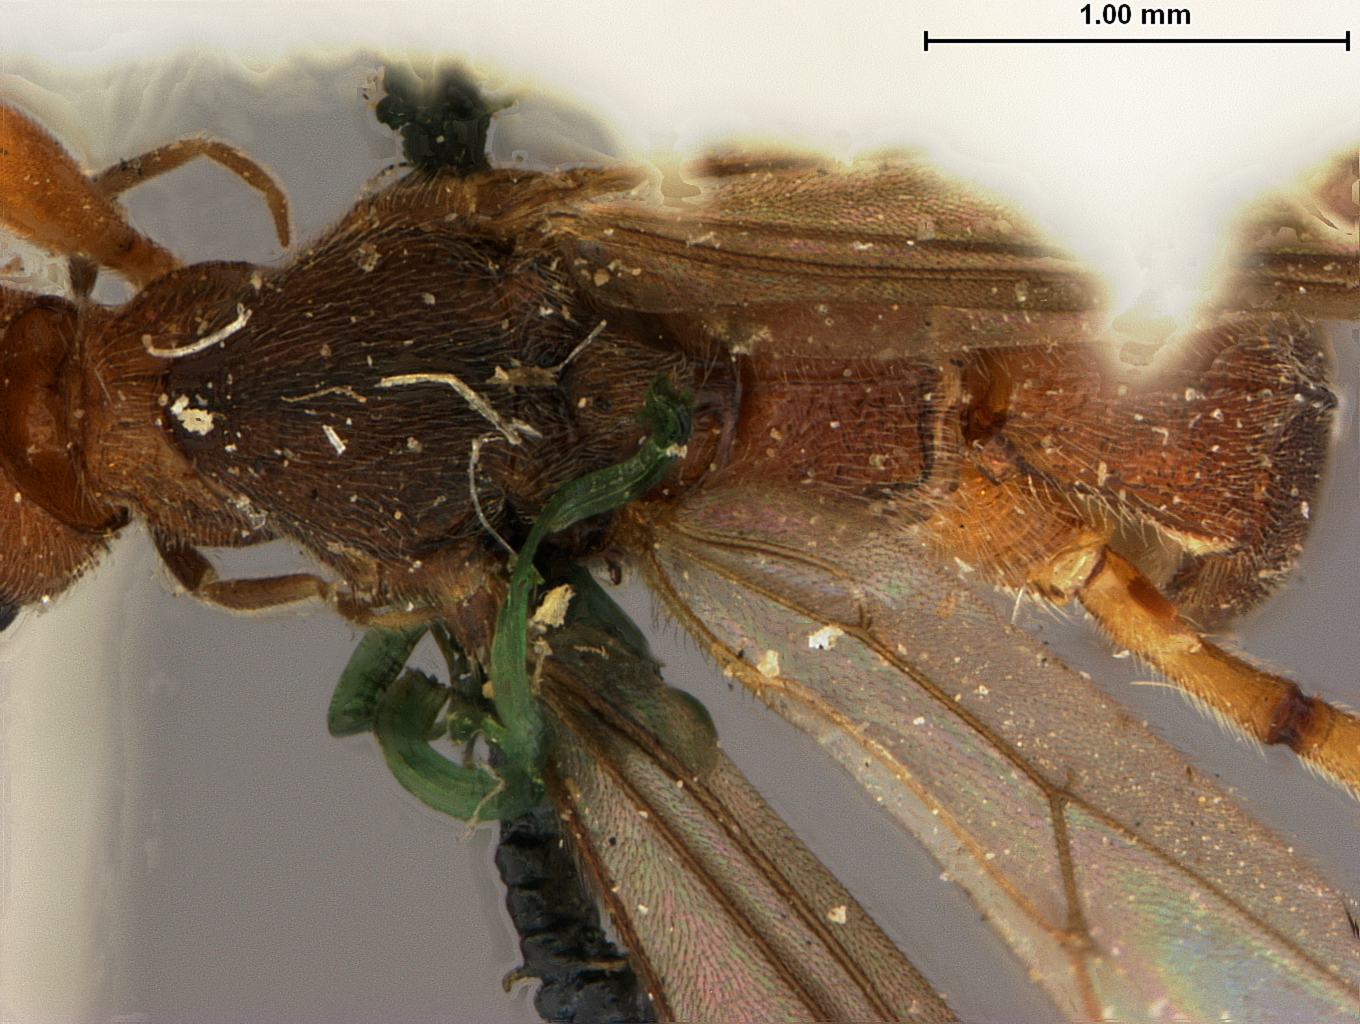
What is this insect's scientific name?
Heterogamus fasciatipennis
